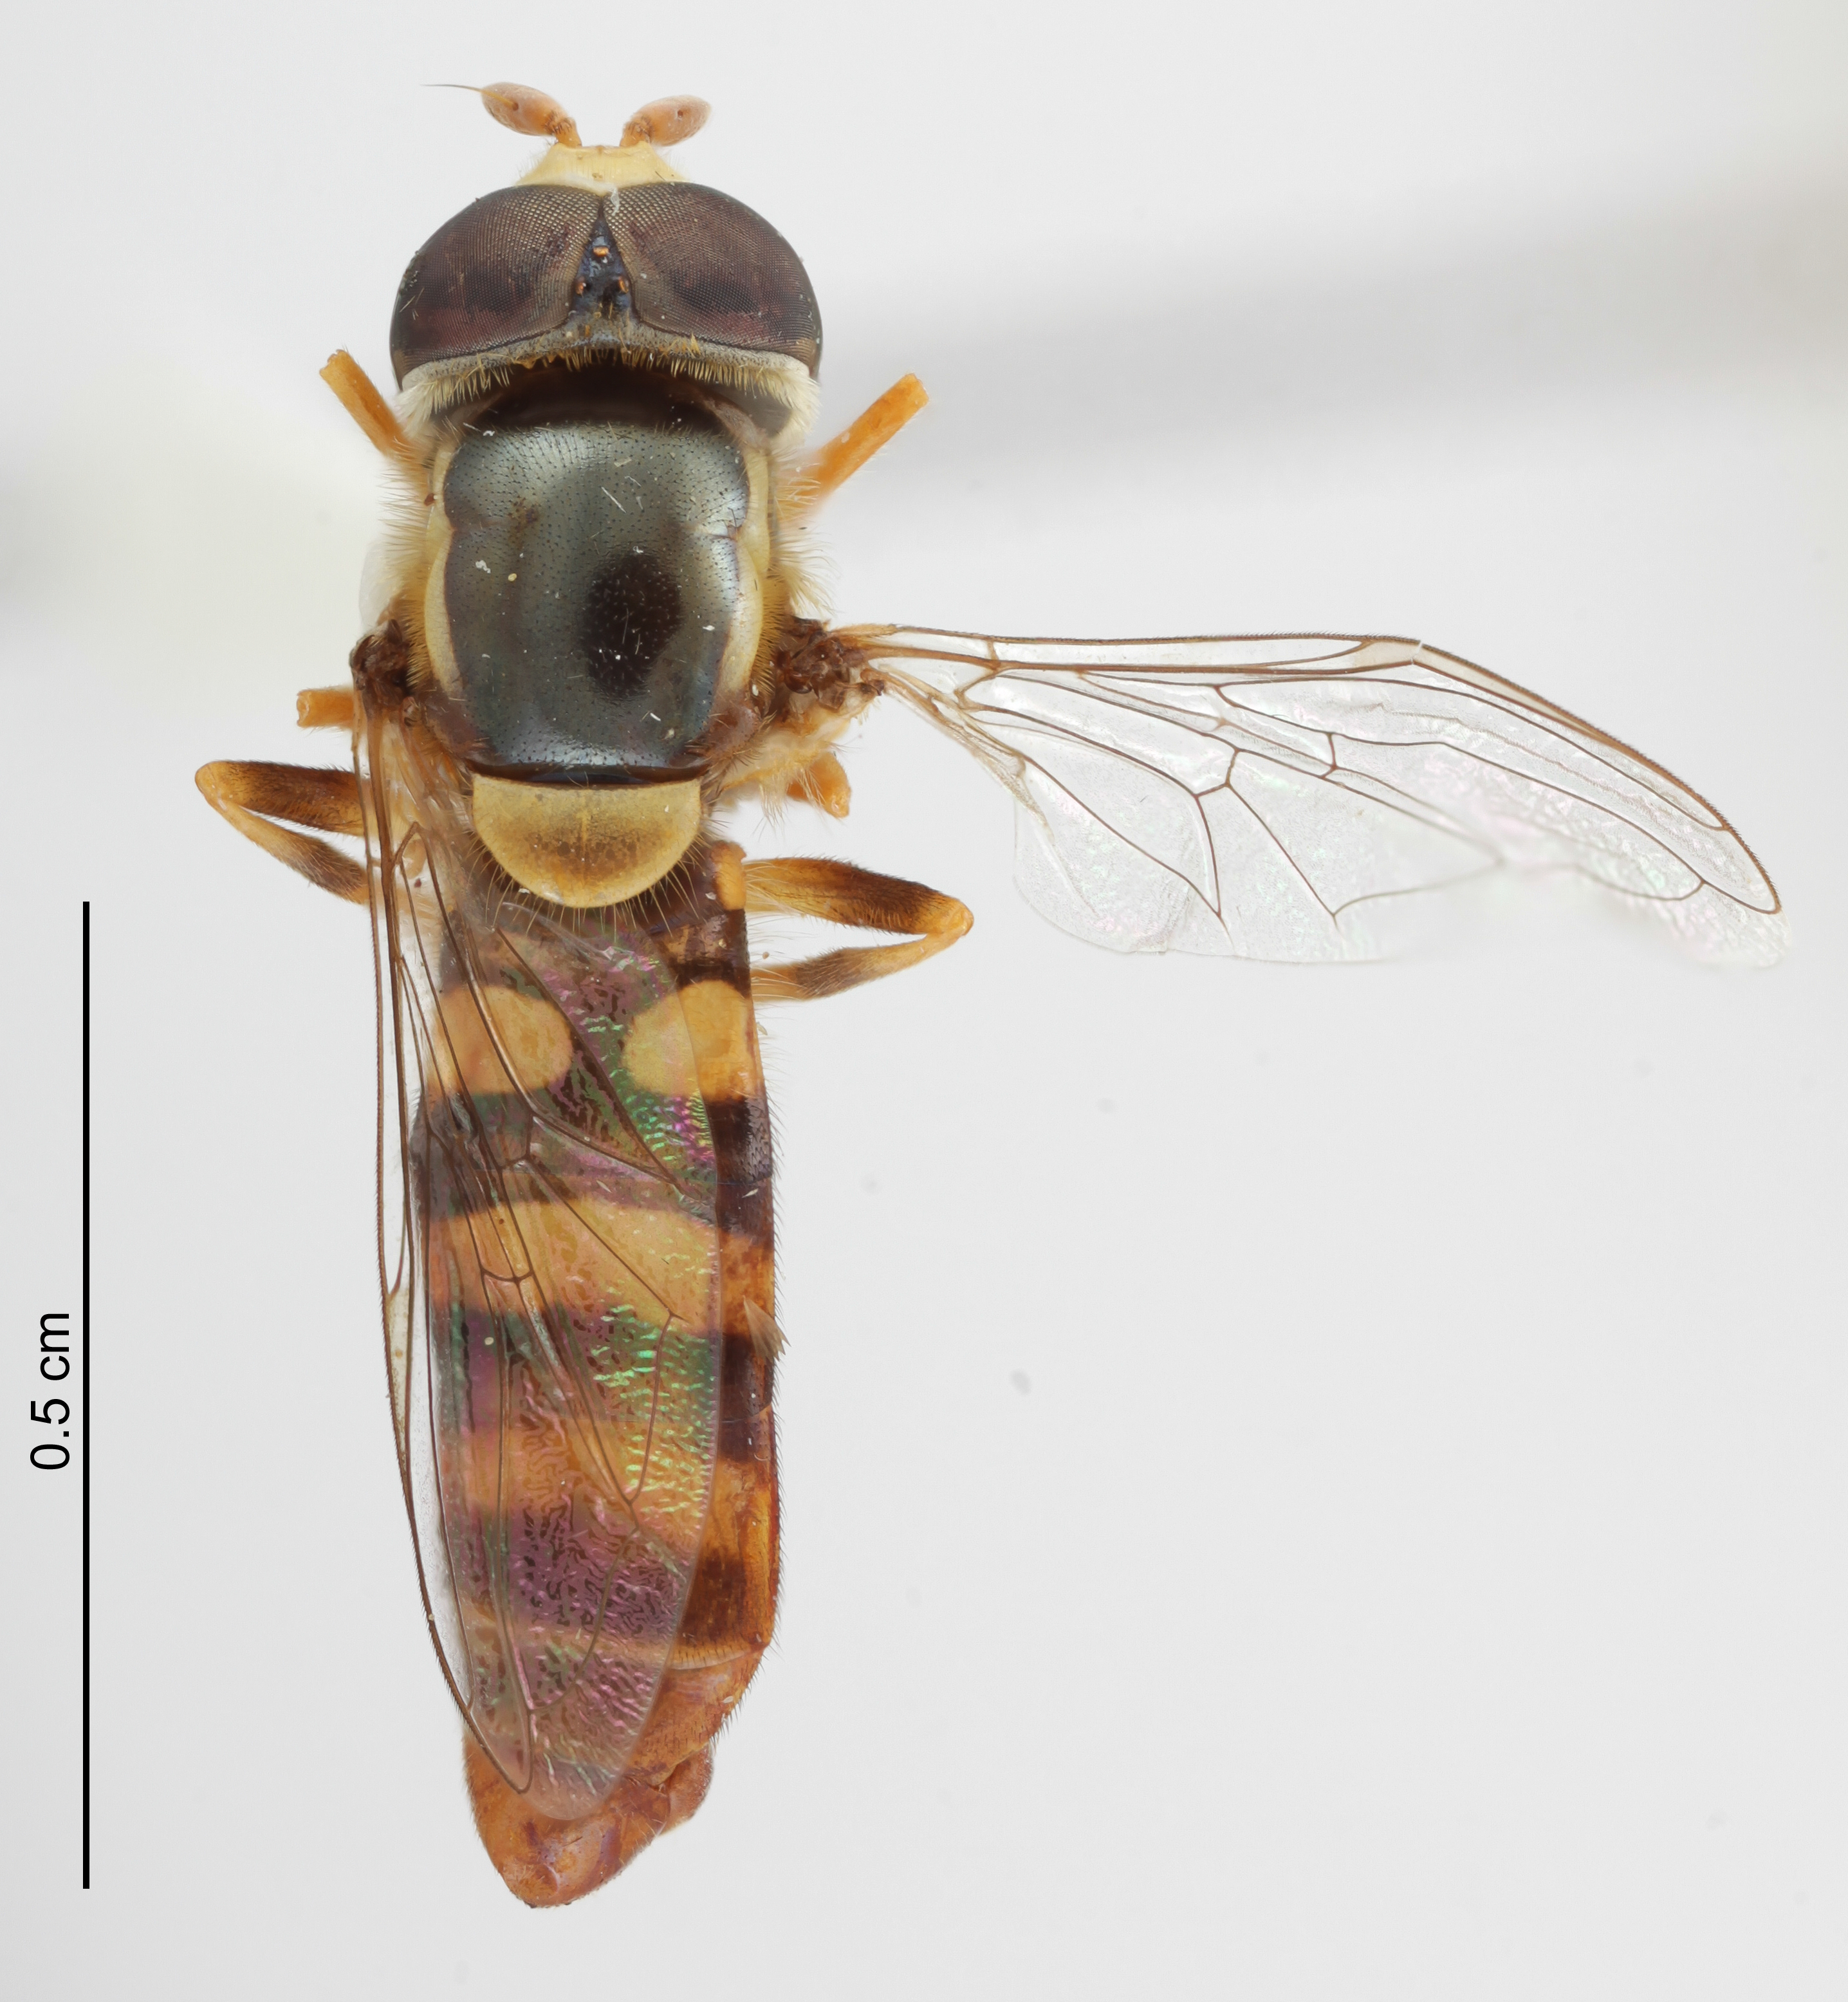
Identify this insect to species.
Ischiodon scutellaris
